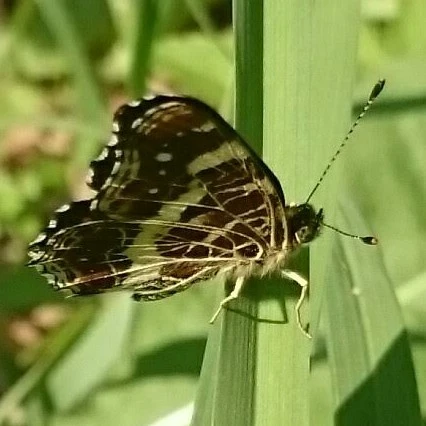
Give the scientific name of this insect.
Araschnia levana
